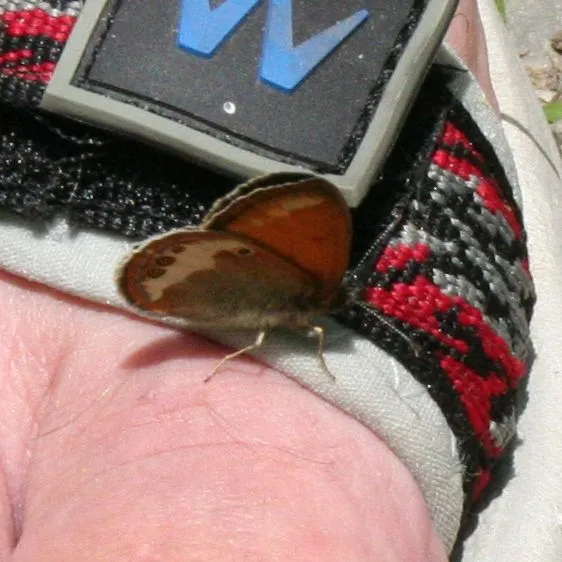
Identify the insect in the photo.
Coenonympha arcania
